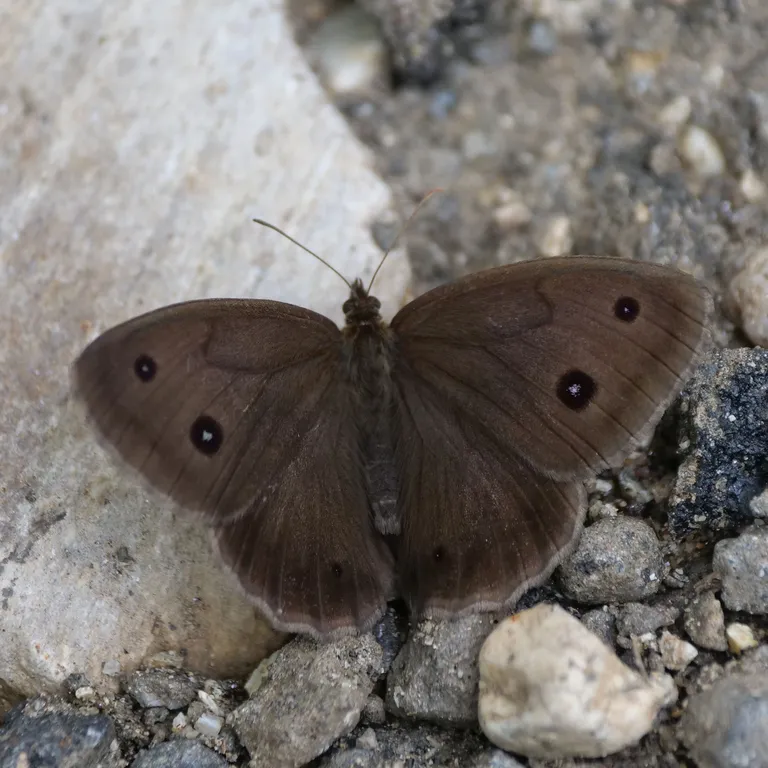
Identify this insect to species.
Minois dryas
